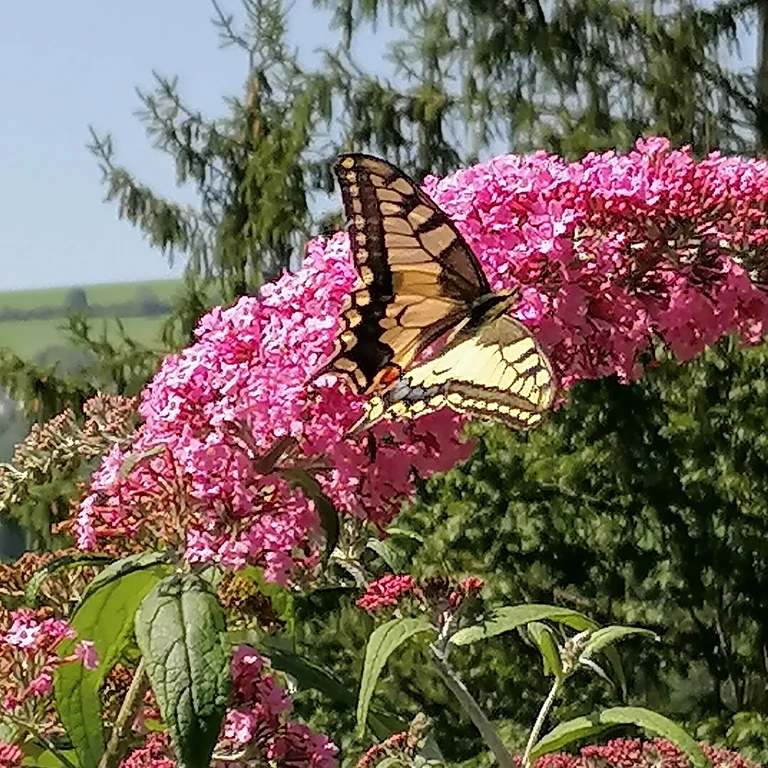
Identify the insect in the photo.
Papilio machaon
